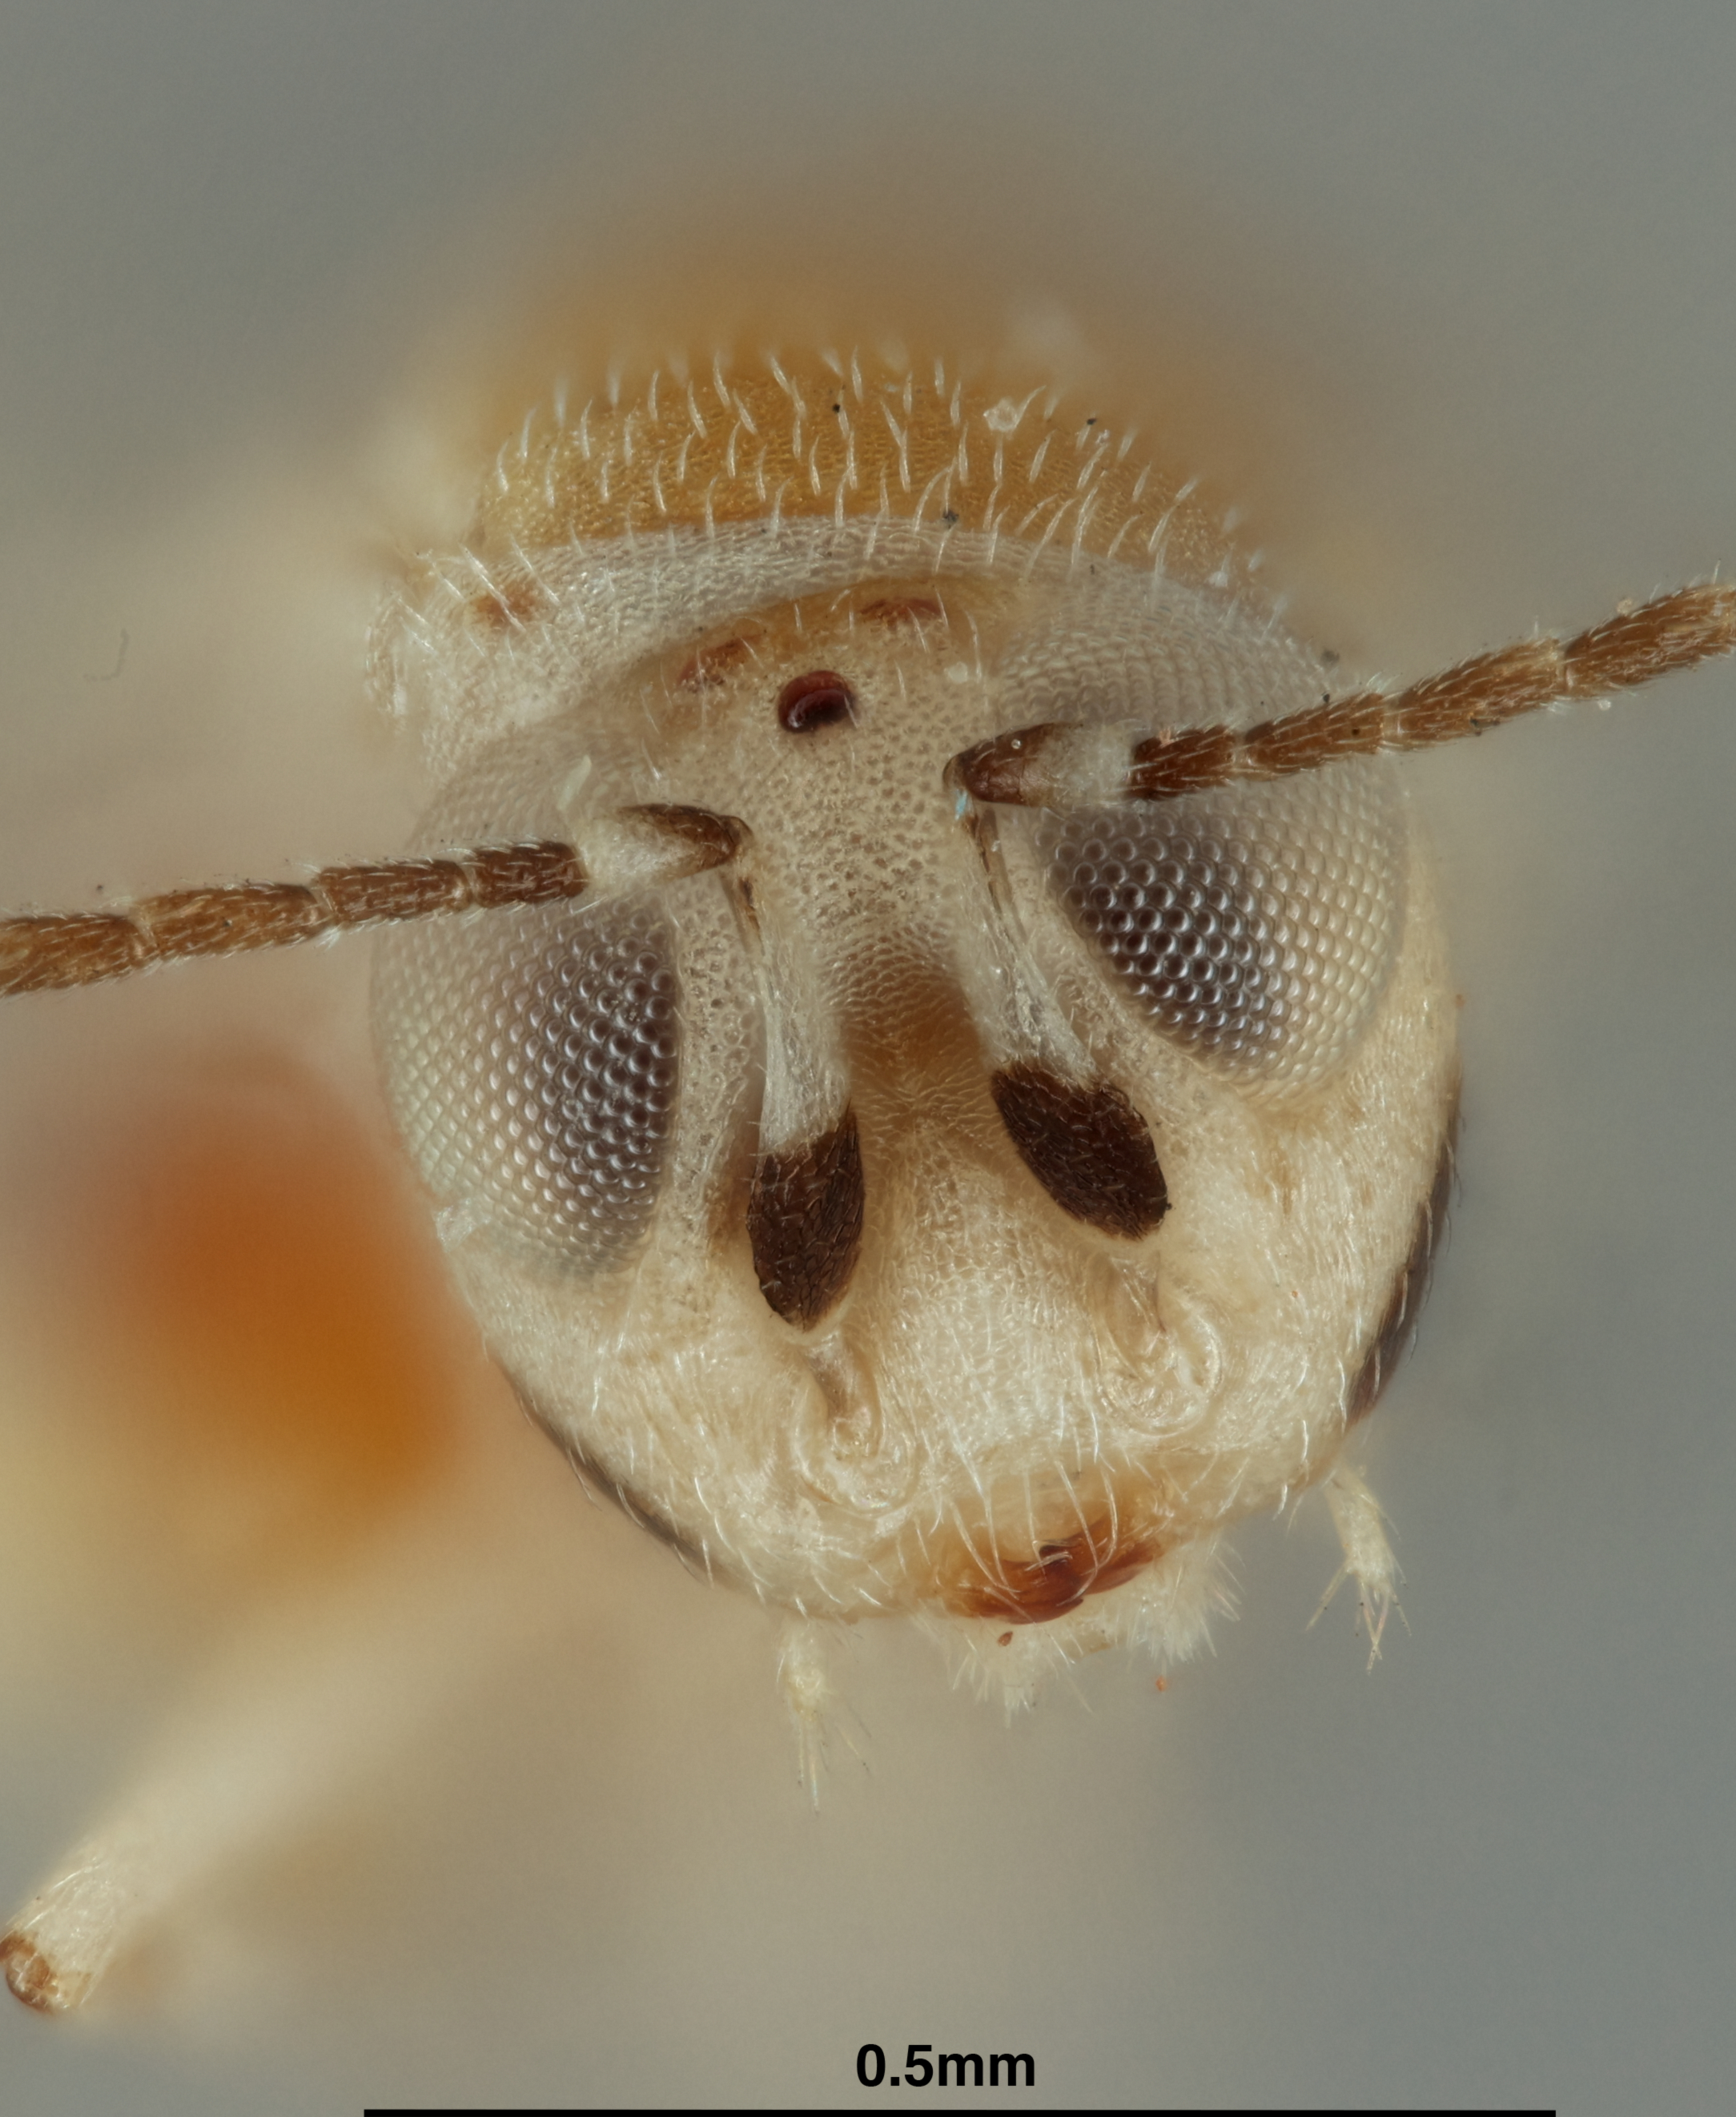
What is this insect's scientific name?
Aphycus tenuicornis
